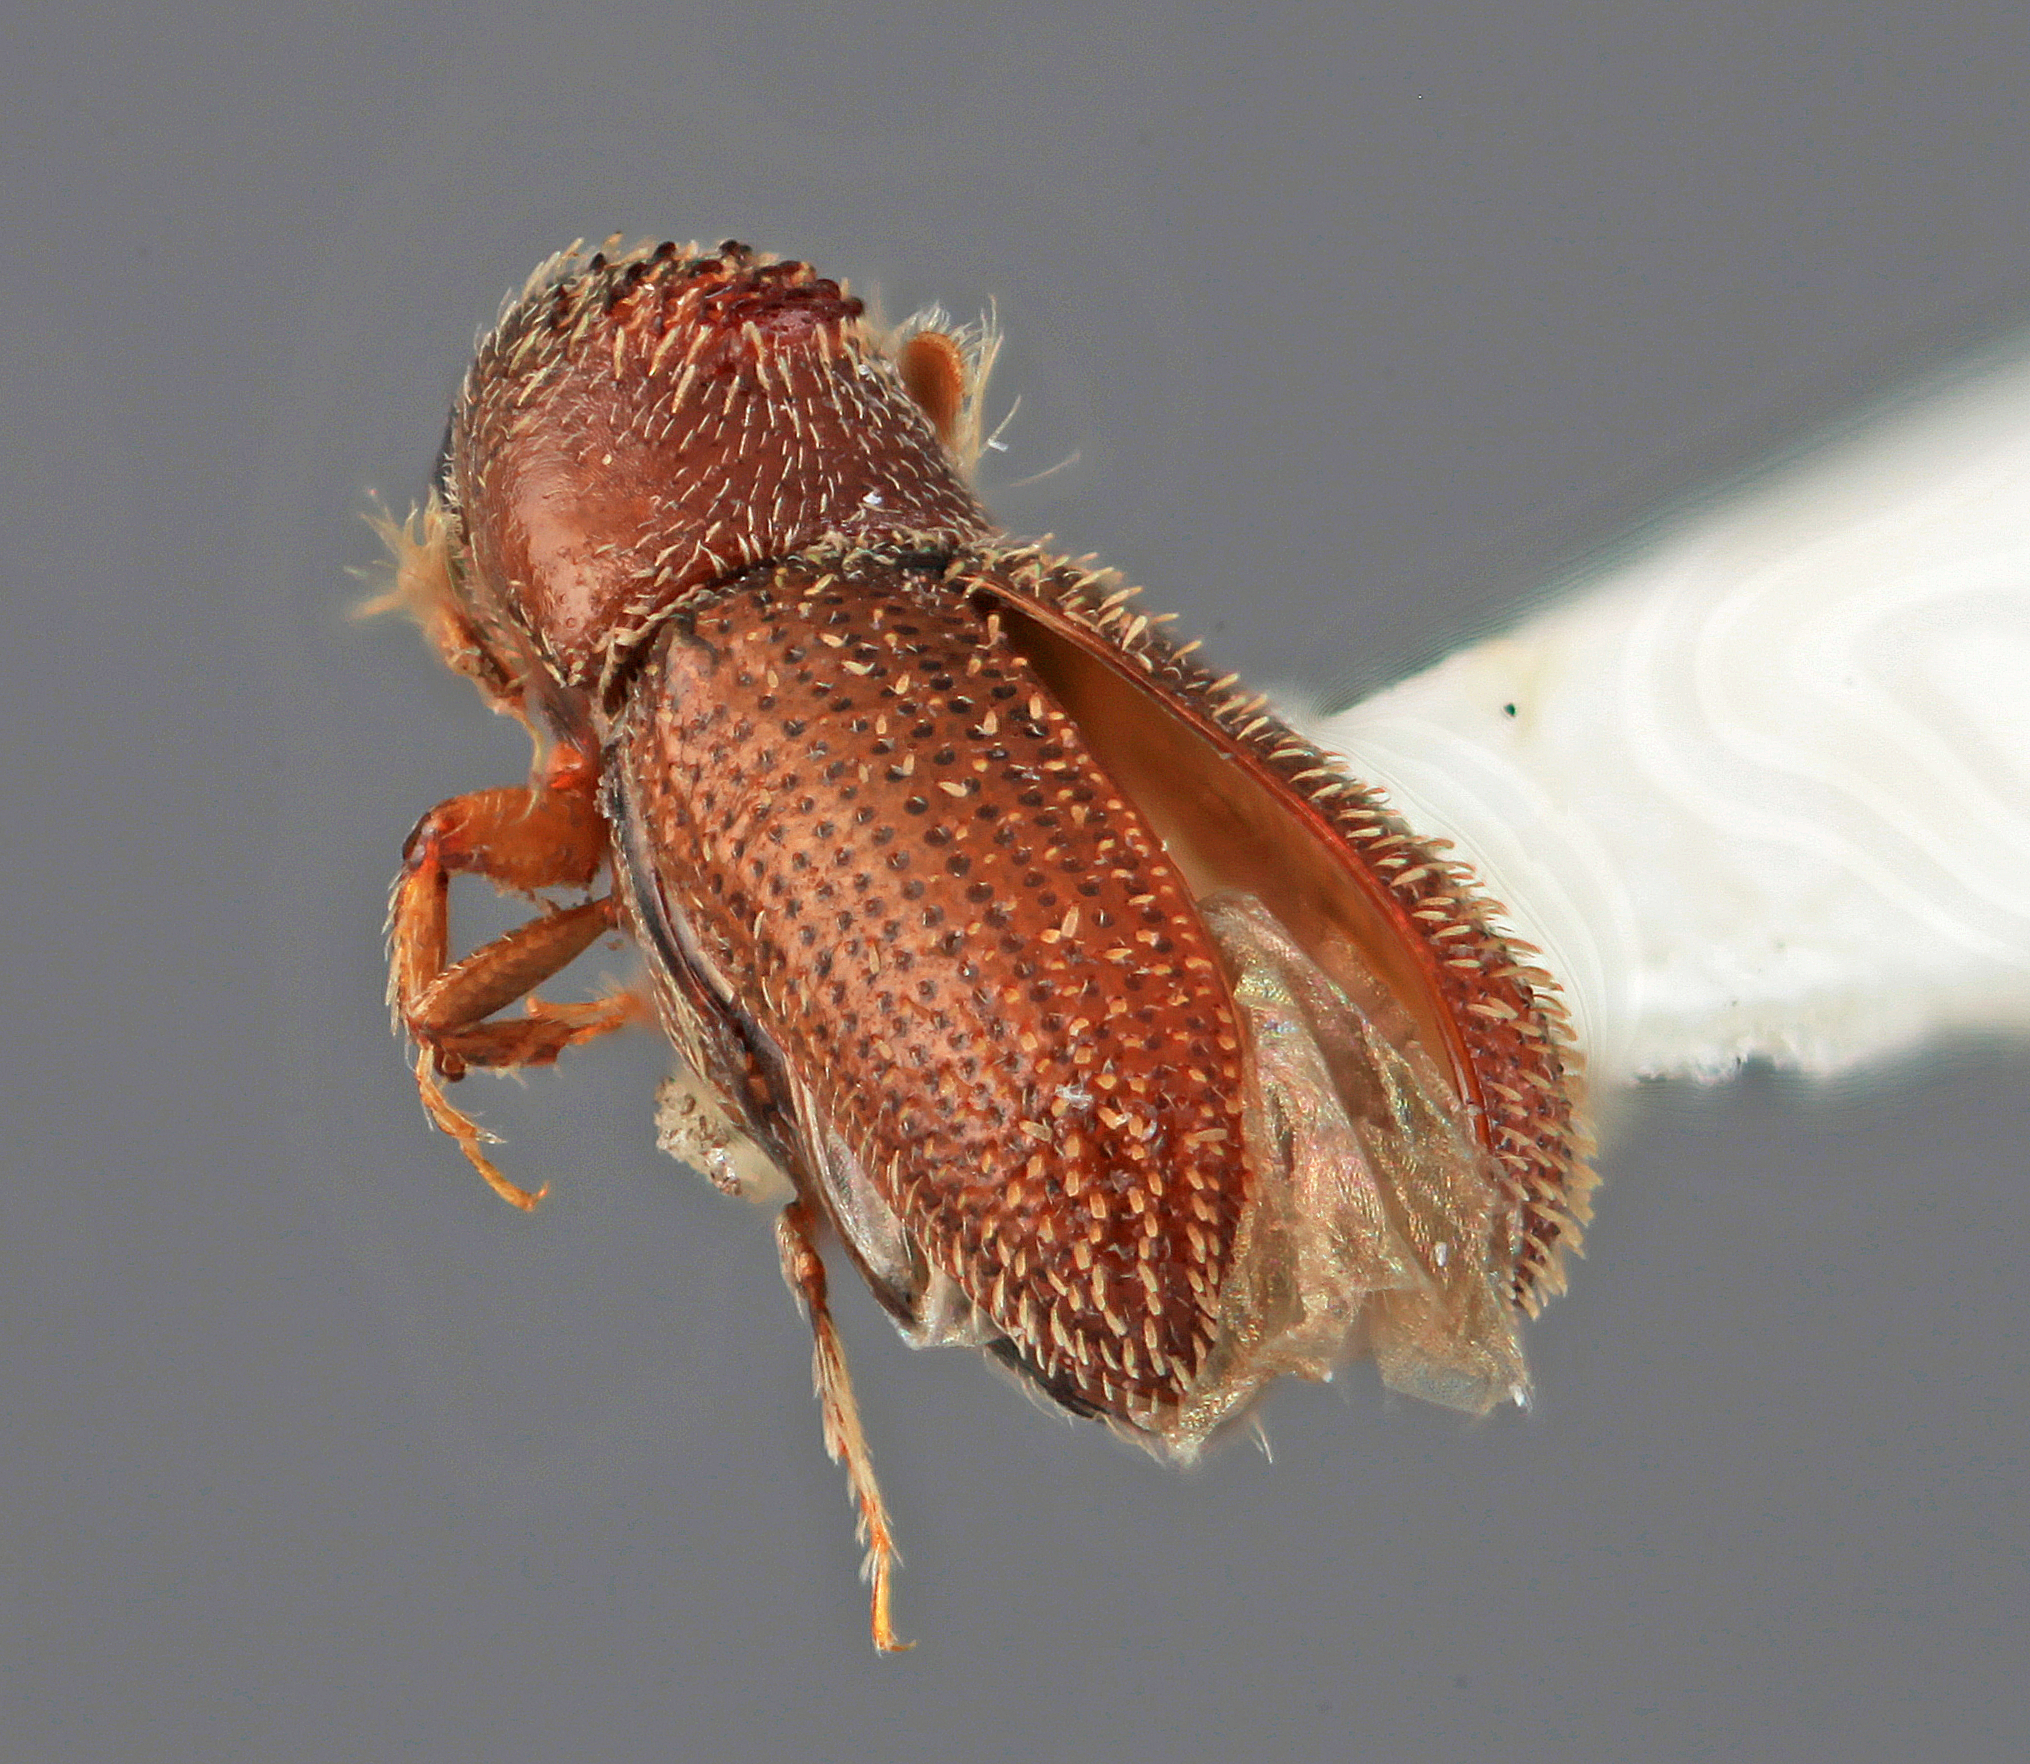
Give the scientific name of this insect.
Pseudothysanoes graniticus
